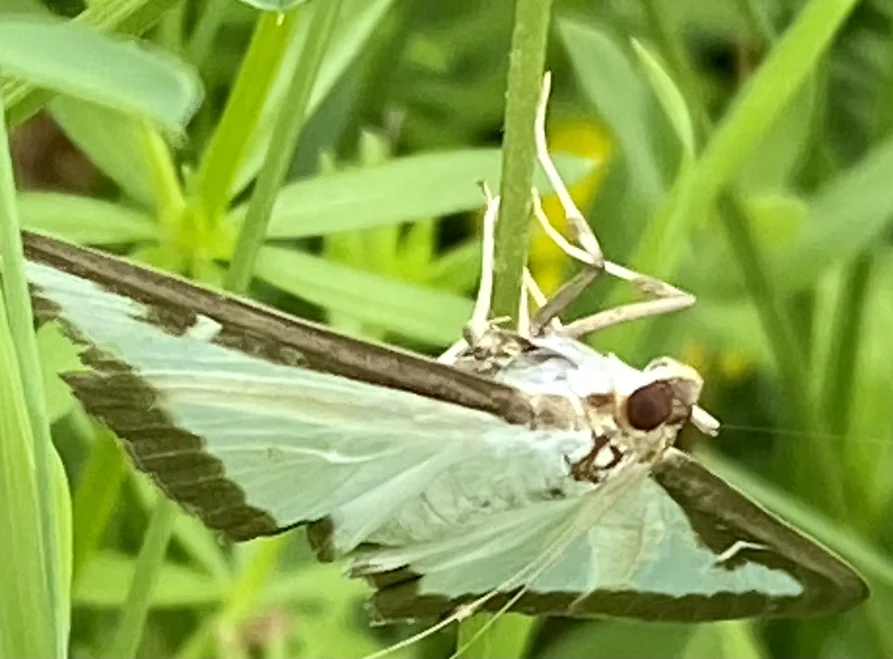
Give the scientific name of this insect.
Cydalima perspectalis
